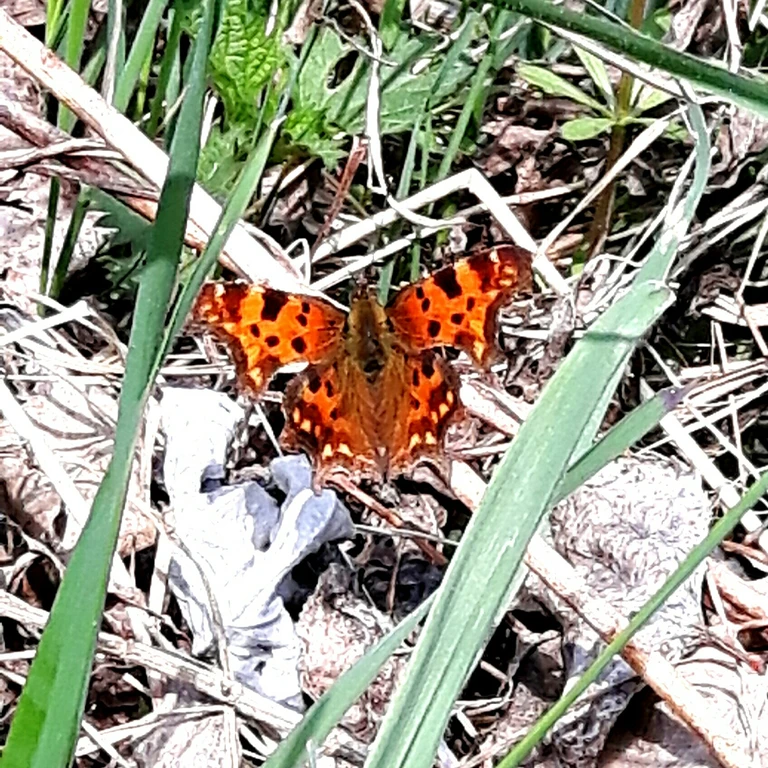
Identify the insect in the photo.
Polygonia c-album
